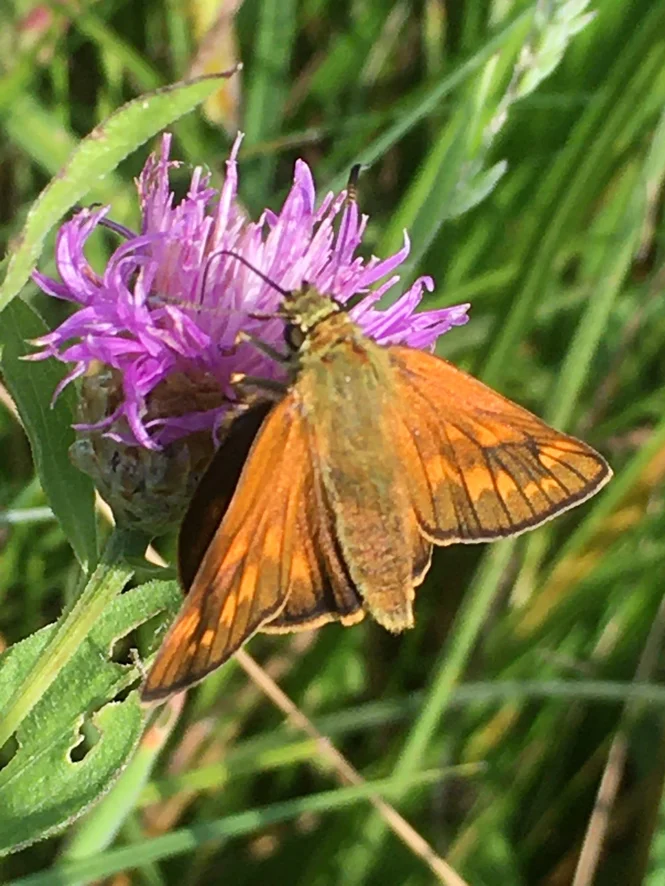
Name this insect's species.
Ochlodes sylvanus (also Ochlodes venata)
